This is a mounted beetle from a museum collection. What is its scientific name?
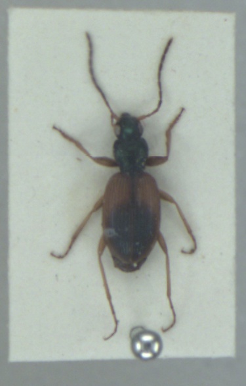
Anchomenus dorsalis
